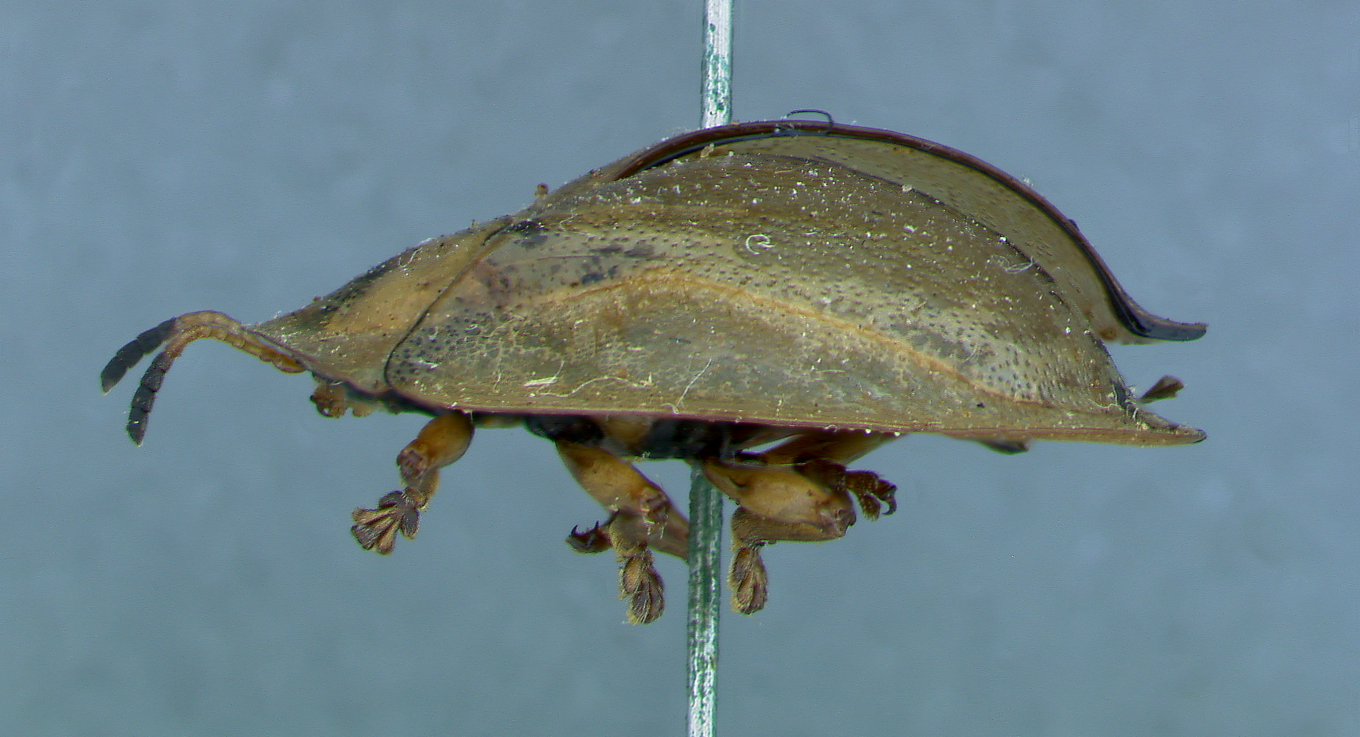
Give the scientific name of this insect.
Aspidomorpha maculicolis
